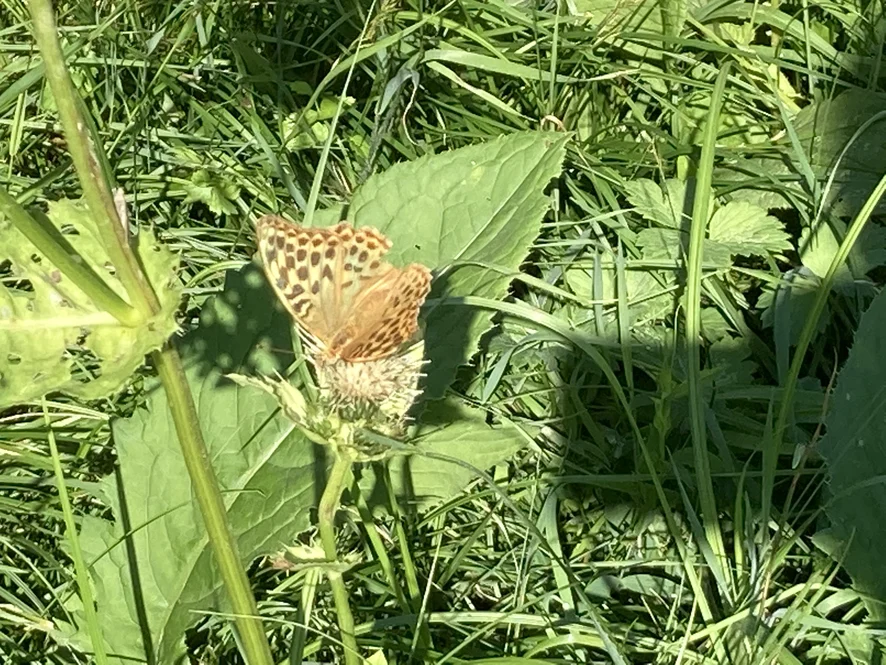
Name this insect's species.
Argynnis paphia
